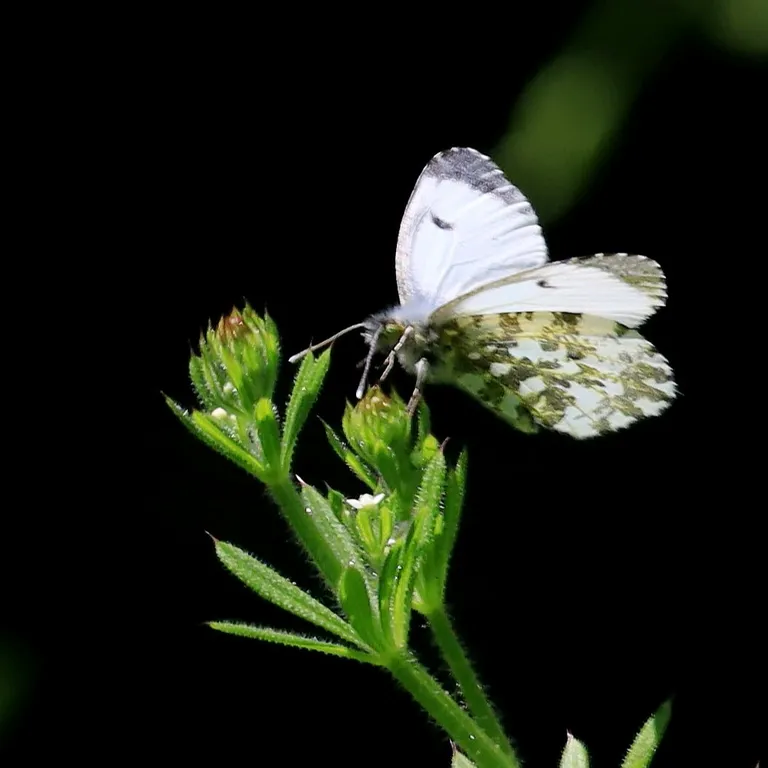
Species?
Anthocharis cardamines
